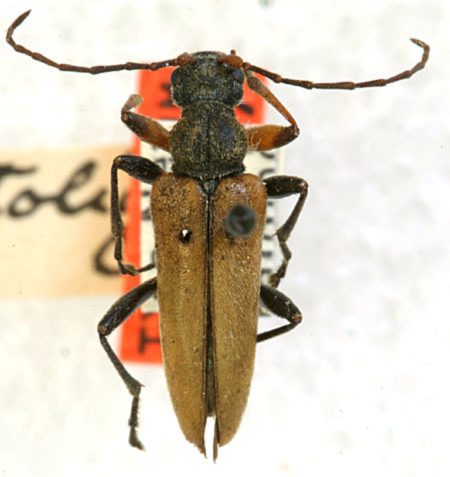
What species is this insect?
Cortodera stolida (also Leptacmaeops stolida)
